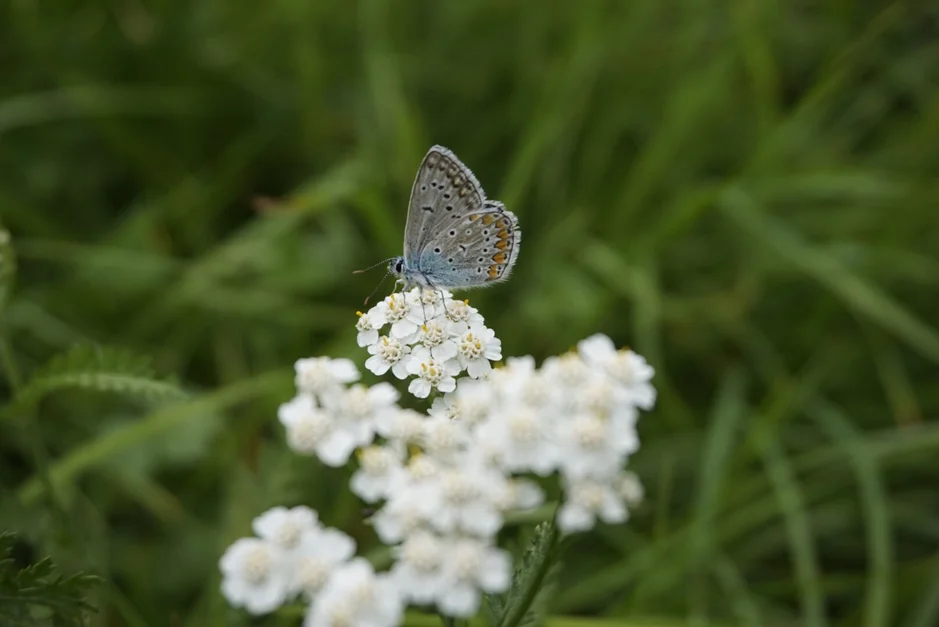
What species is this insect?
Polyommatus icarus
